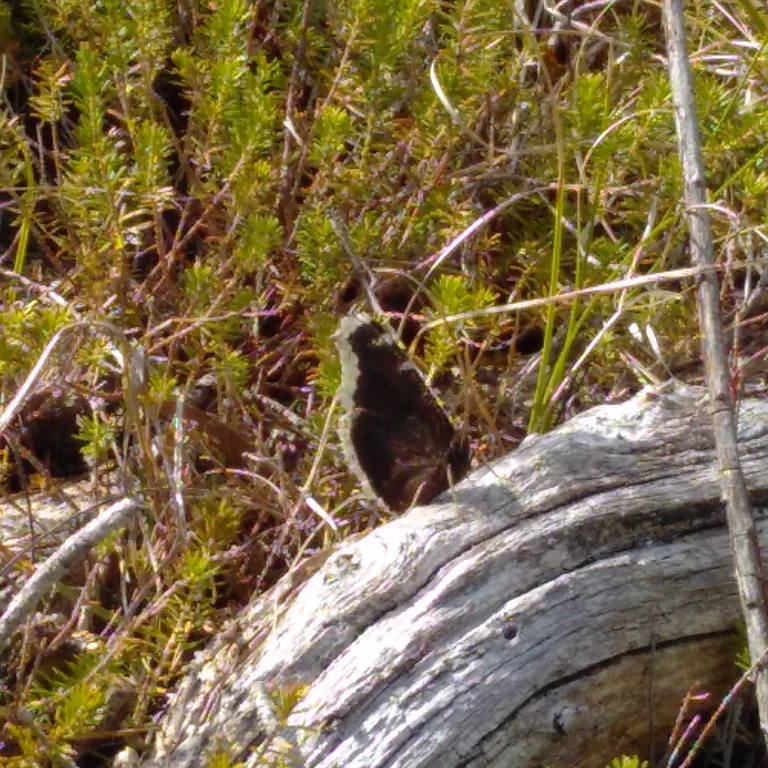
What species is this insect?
Nymphalis antiopa
